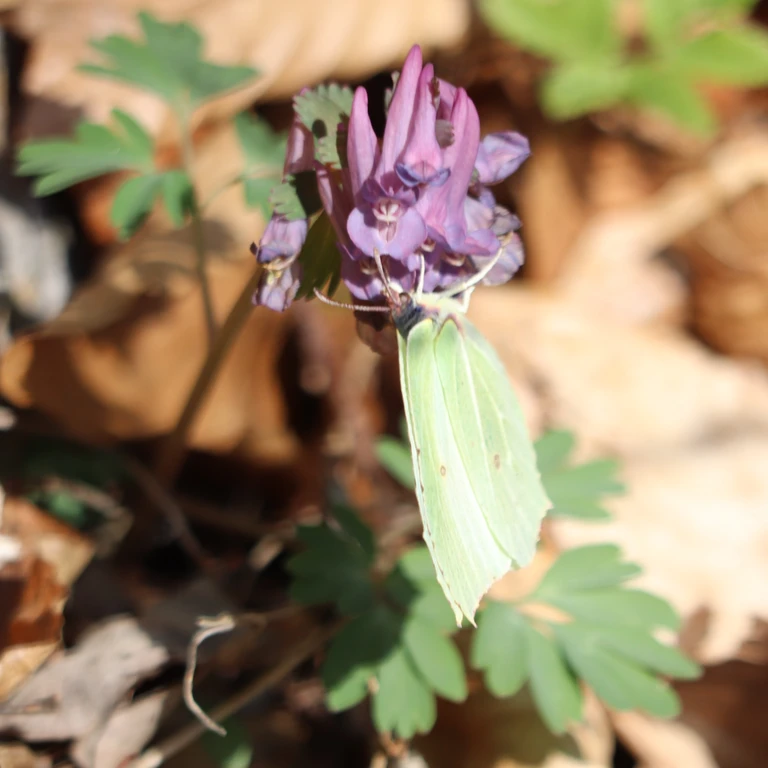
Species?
Gonepteryx rhamni
